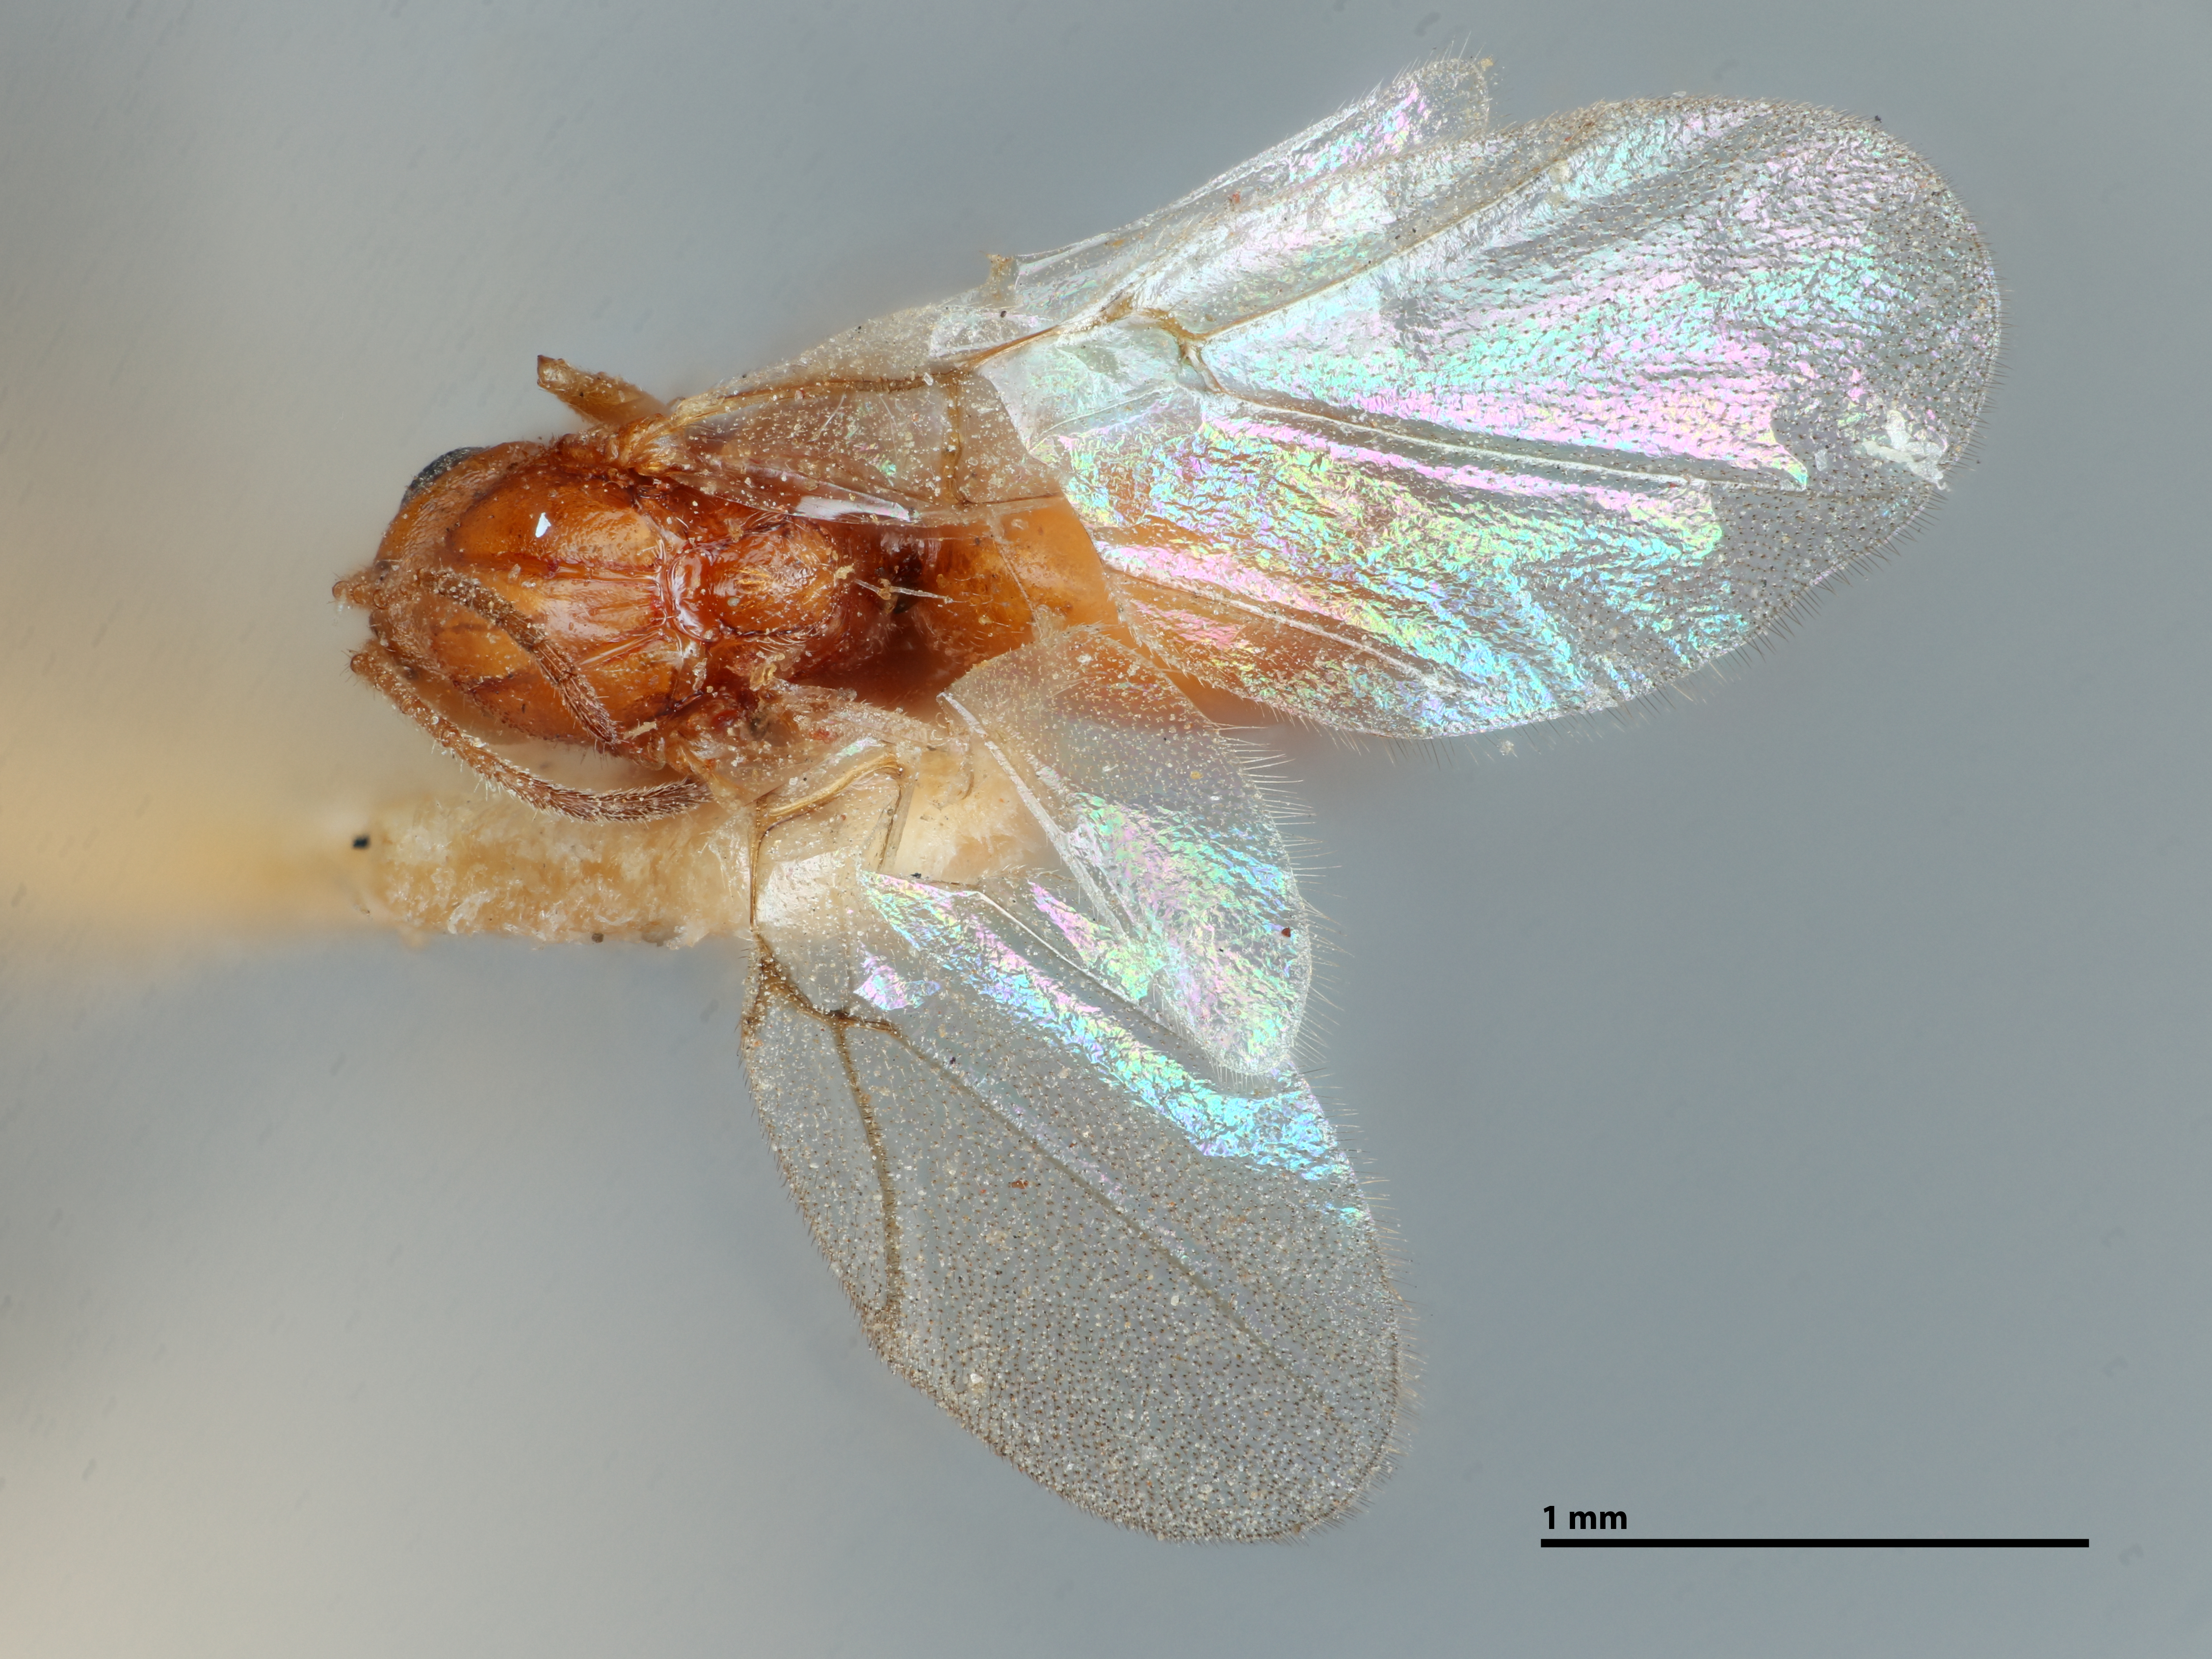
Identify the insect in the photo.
Diplolepis discalis
